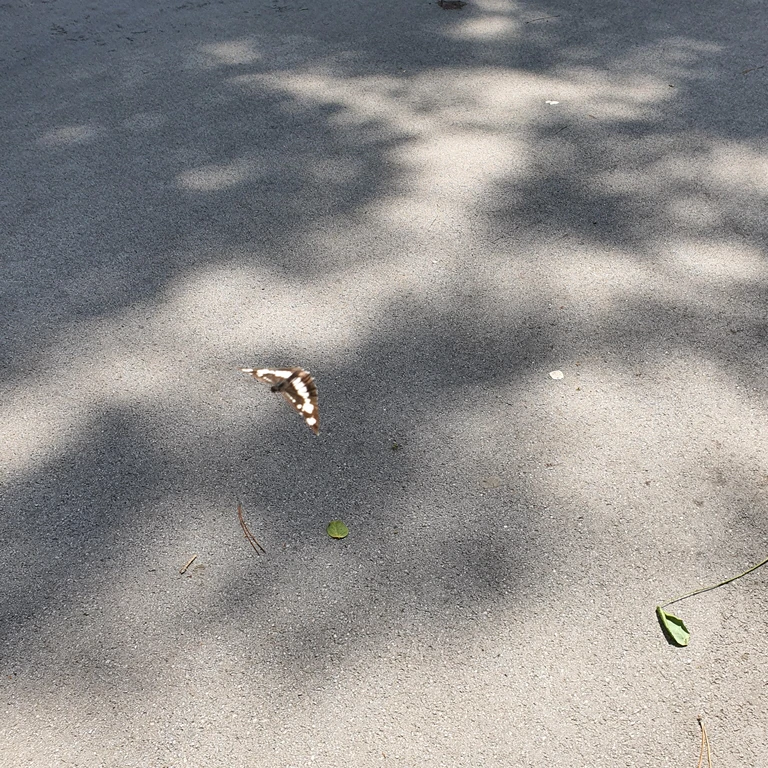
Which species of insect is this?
Neptis rivularis
